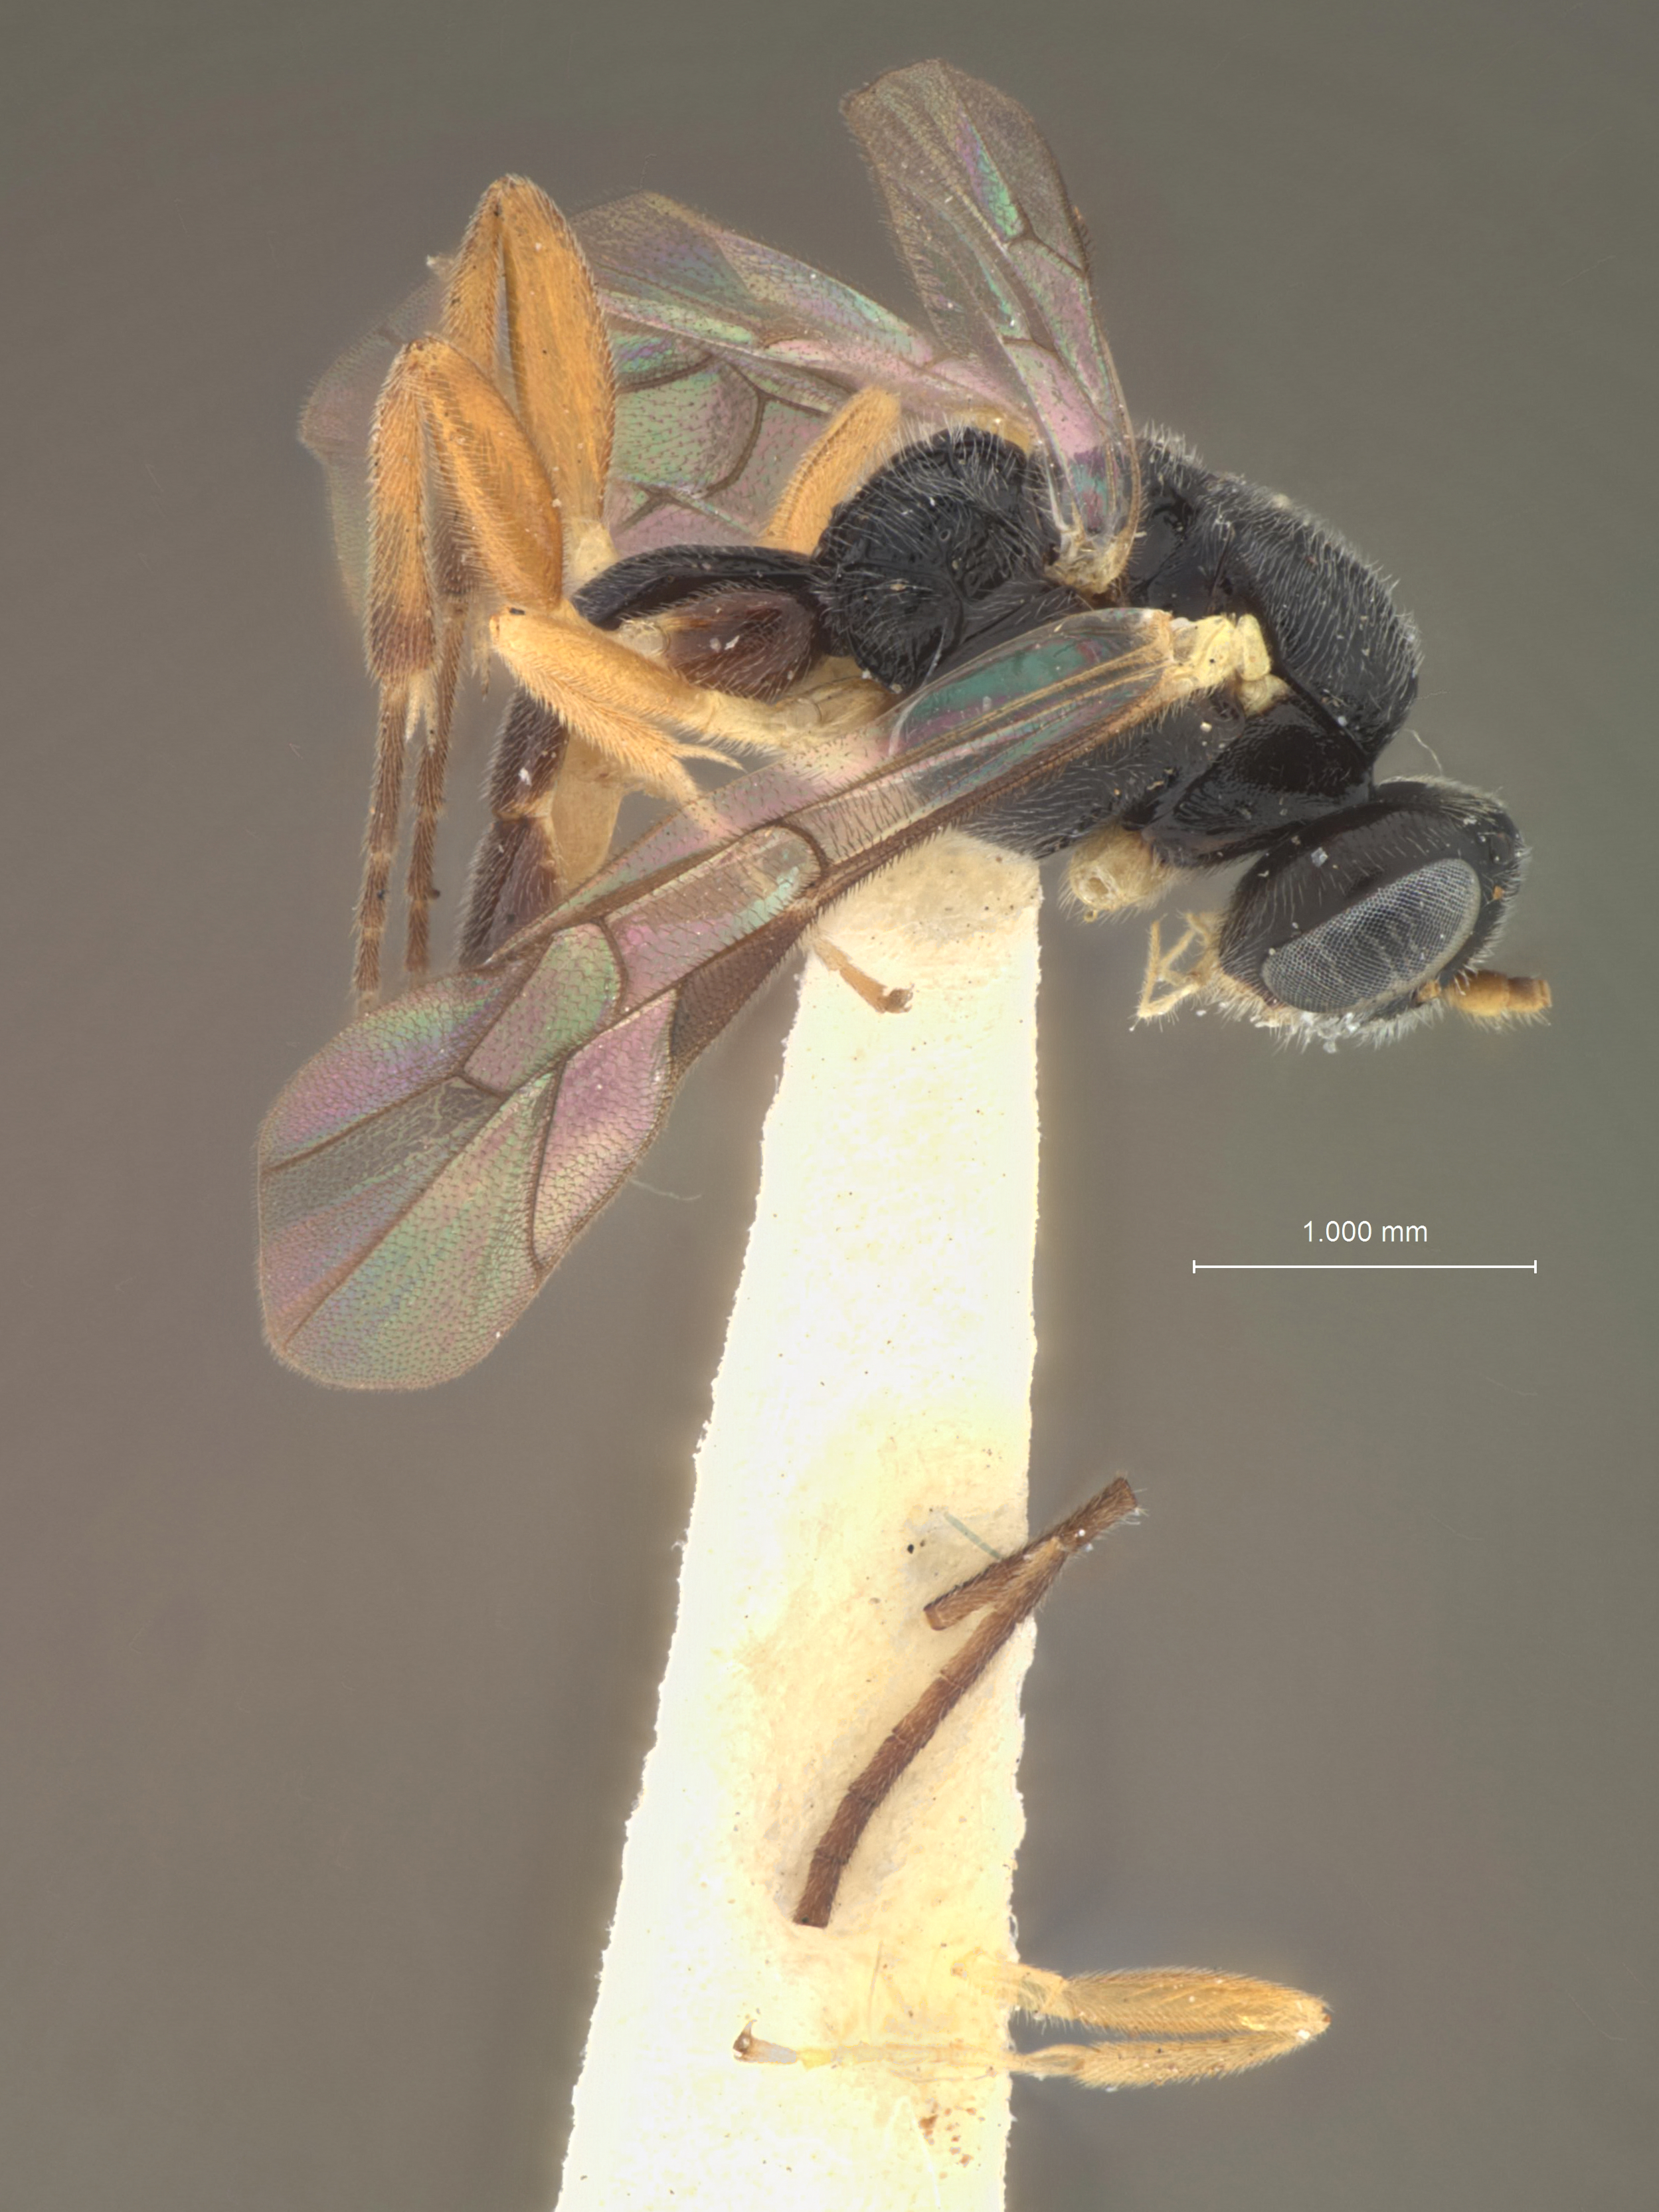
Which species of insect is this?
Gnesia caliroae
